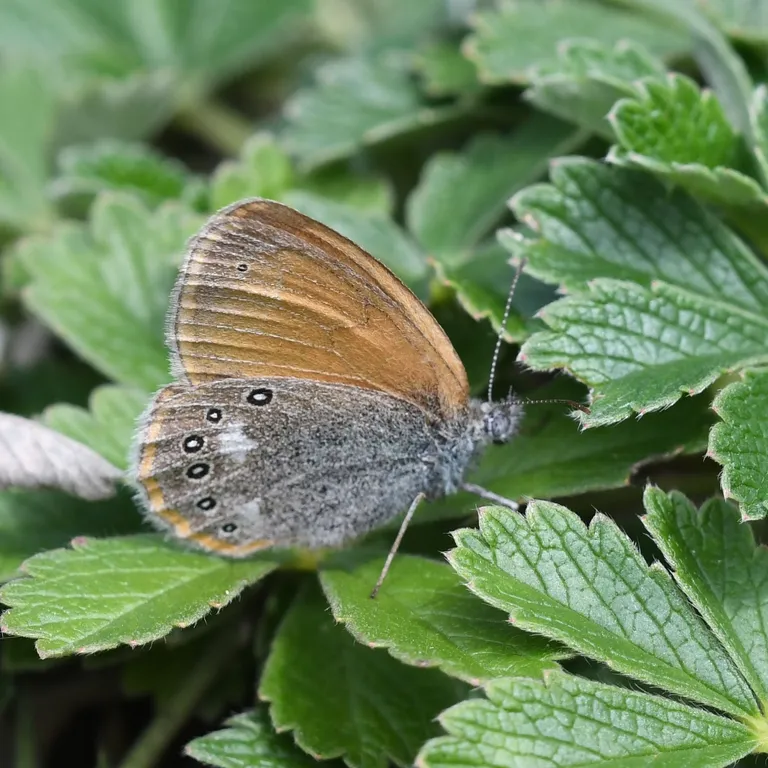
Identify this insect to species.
Coenonympha glycerion (also Coenonympha iphis)
